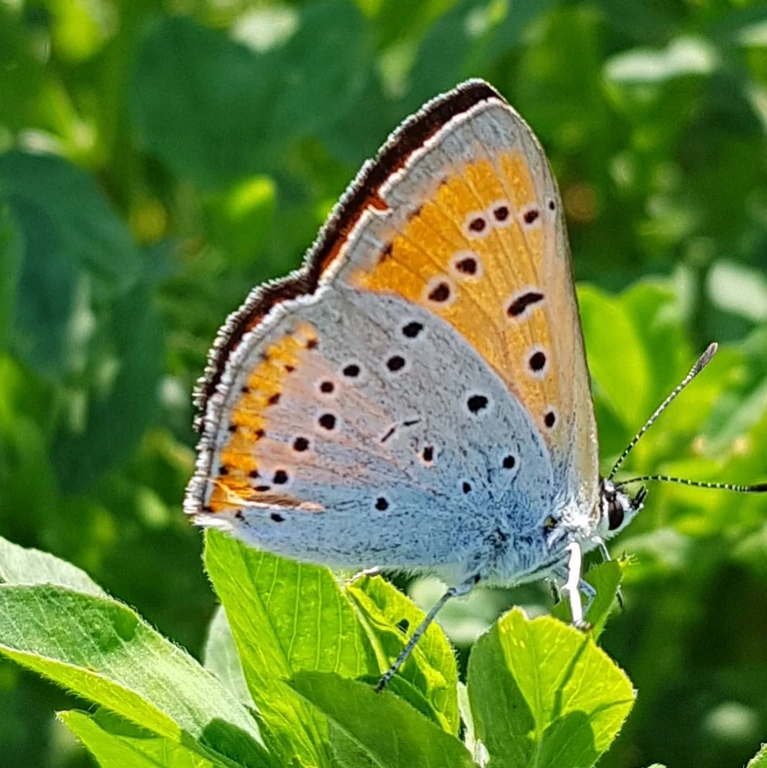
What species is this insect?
Lycaena dispar
